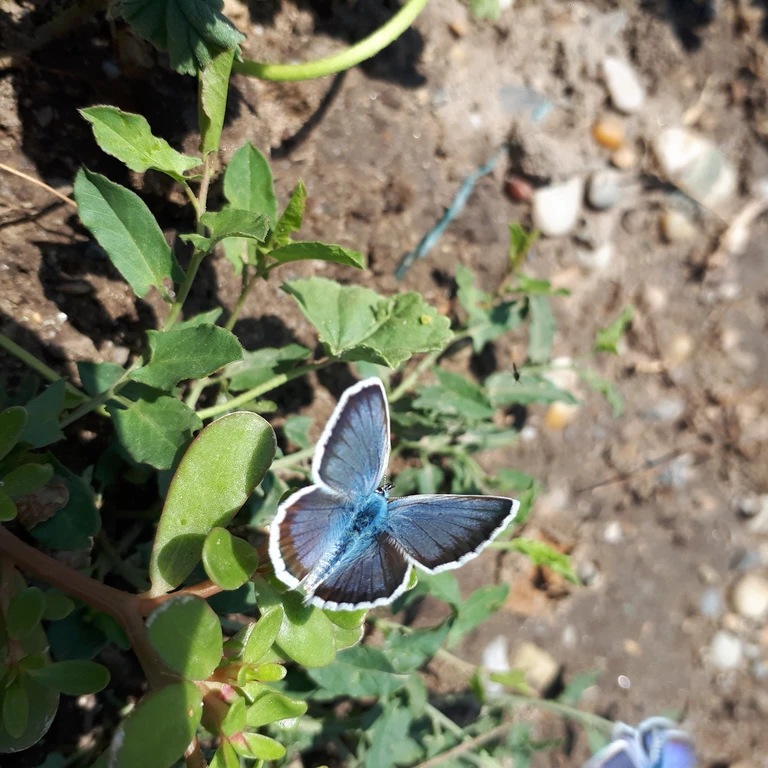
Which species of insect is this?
Plebejus argus
